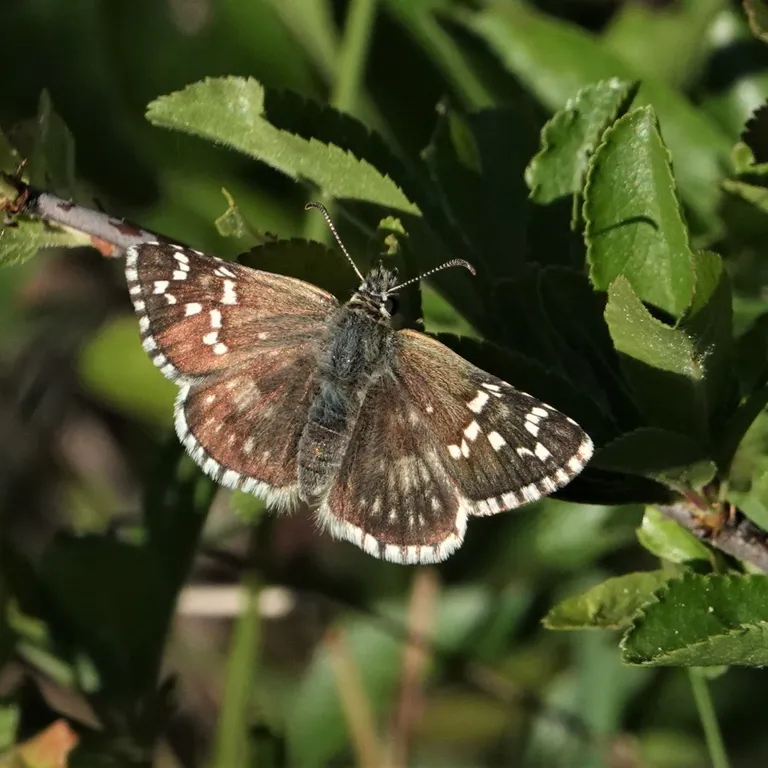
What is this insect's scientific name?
Pyrgus carthami (also Pyrgus fritillarius)
